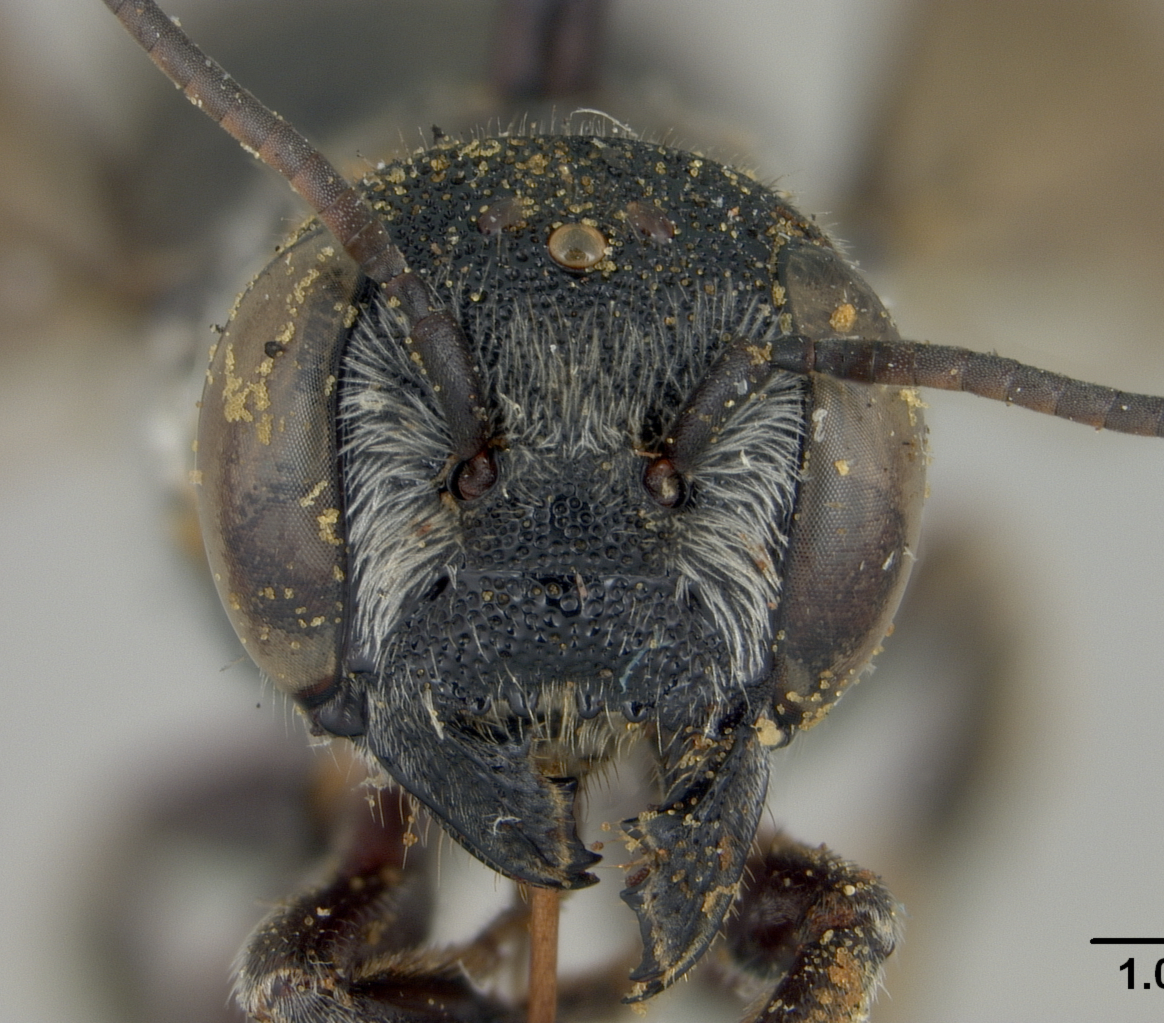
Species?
Oligotropus wilmingtoni
